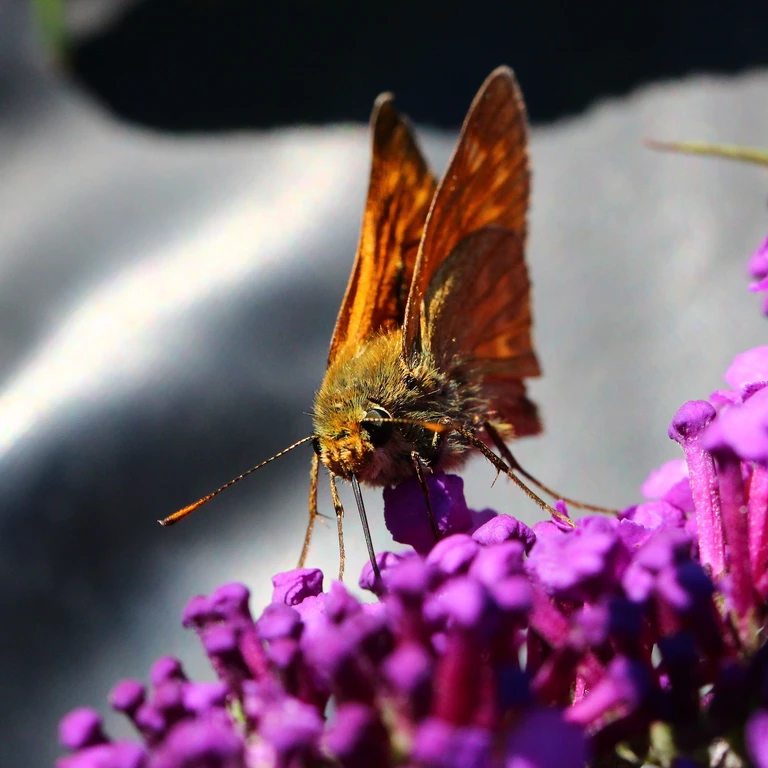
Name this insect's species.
Ochlodes sylvanus (also Ochlodes venata)
